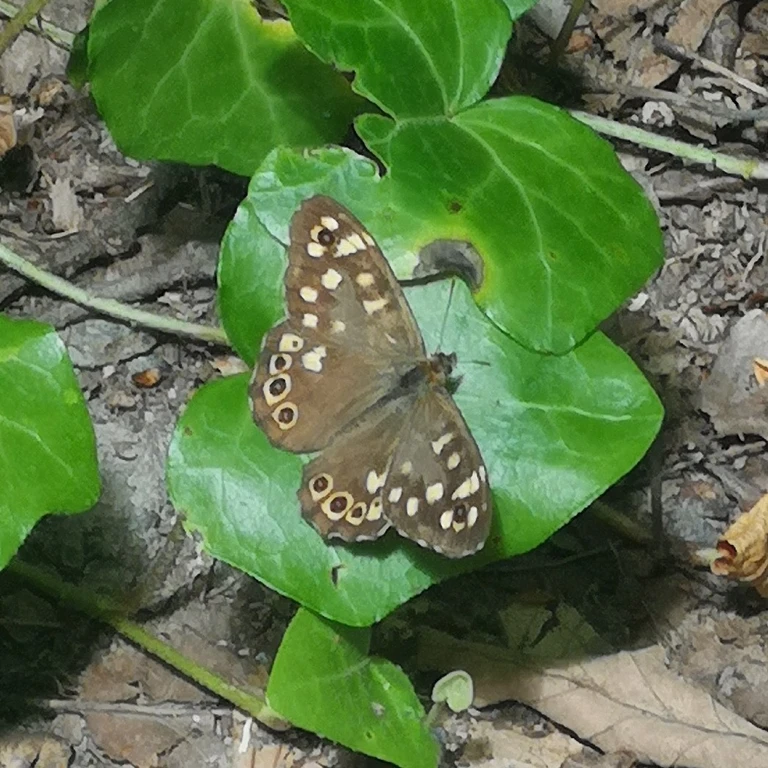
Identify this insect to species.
Pararge aegeria
